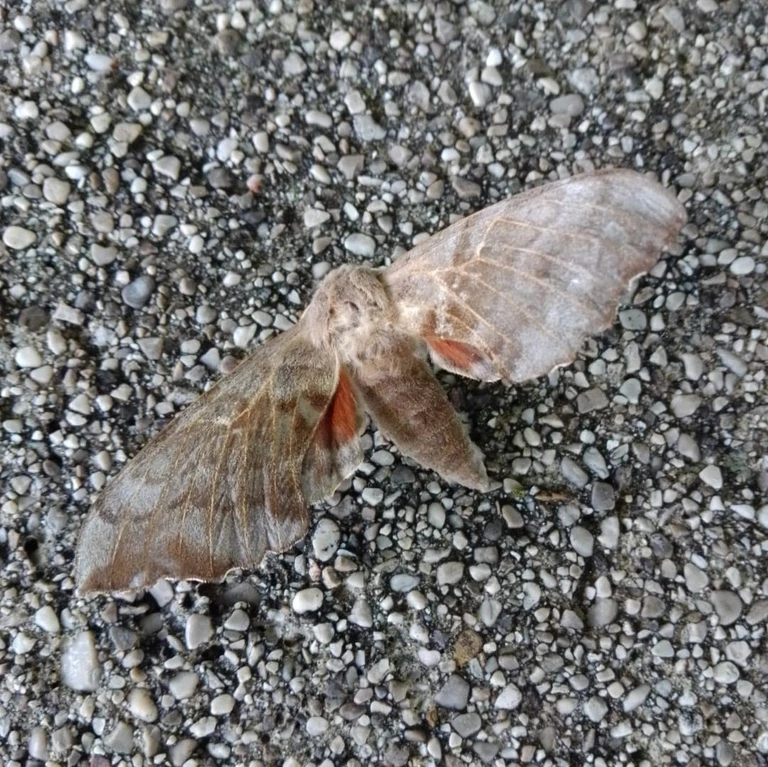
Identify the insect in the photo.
Laothoe populi
